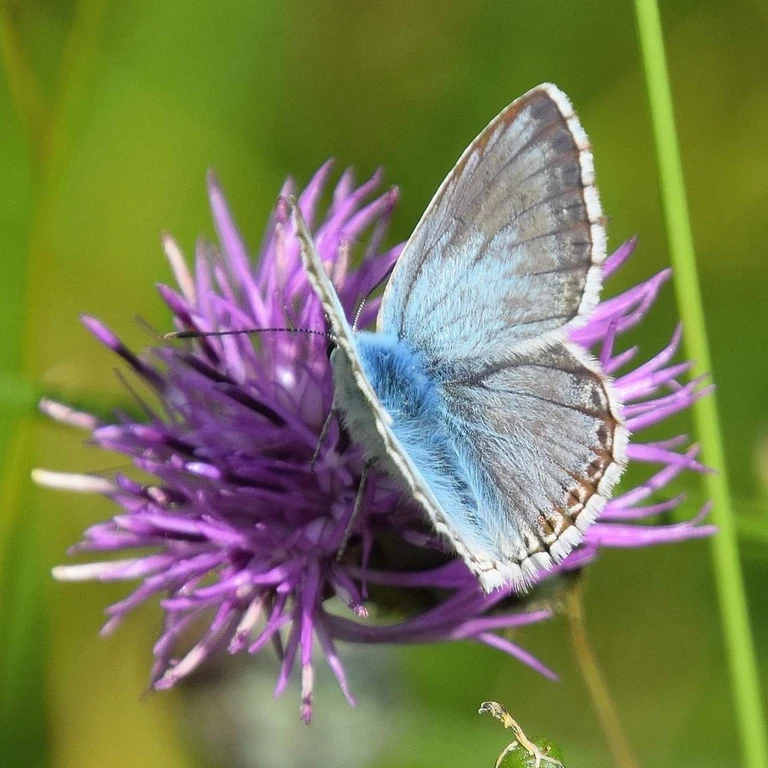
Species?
Lysandra coridon
